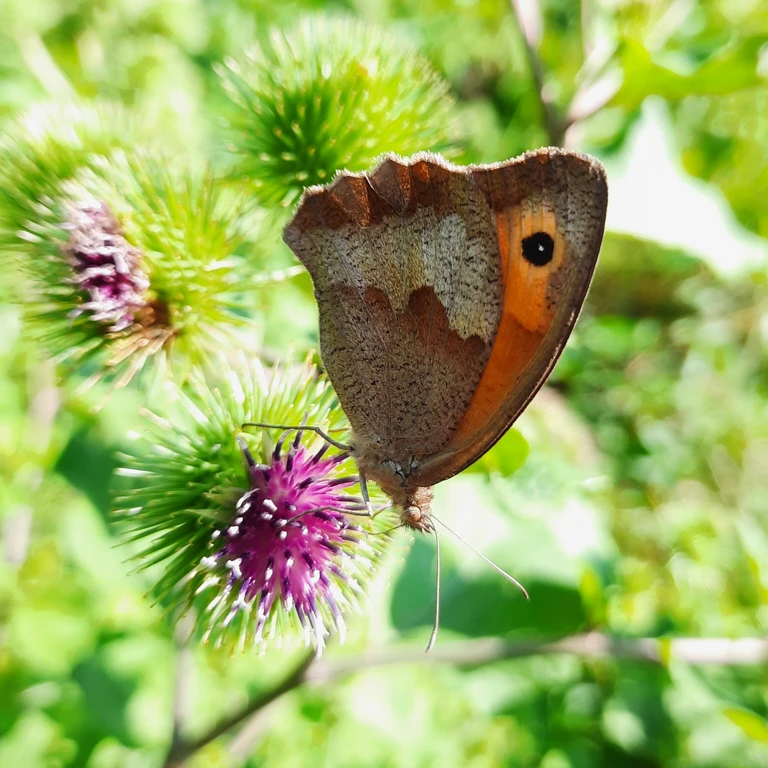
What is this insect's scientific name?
Maniola jurtina
